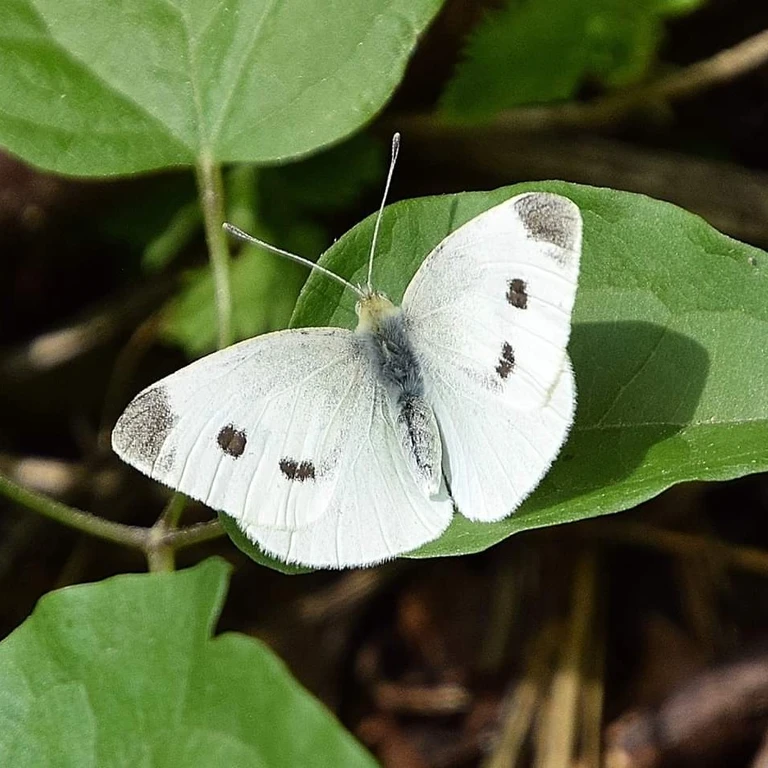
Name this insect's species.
Pieris rapae
